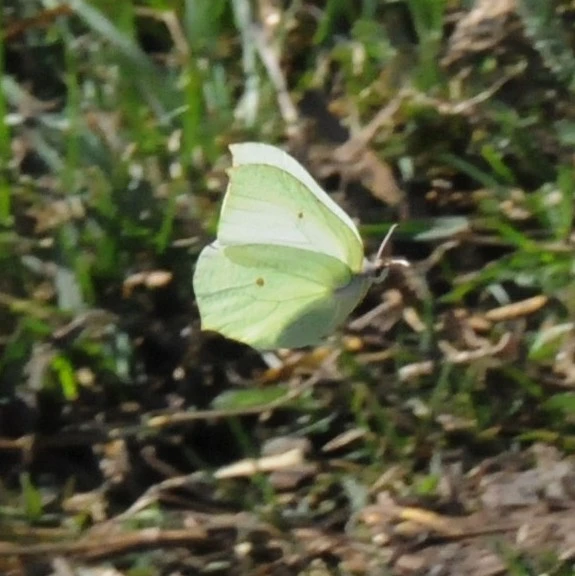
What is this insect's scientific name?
Gonepteryx rhamni
